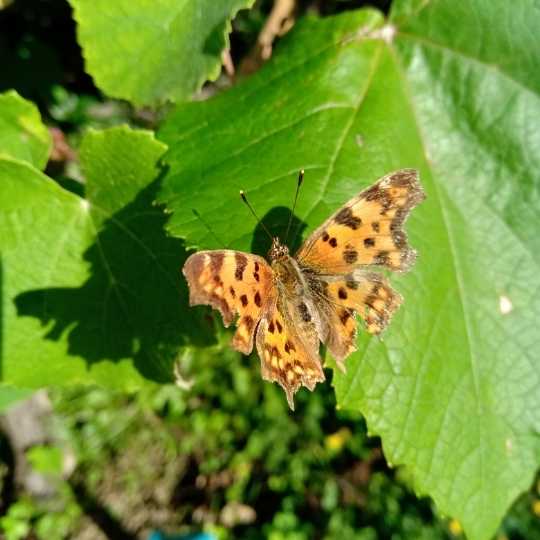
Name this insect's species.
Polygonia c-album
